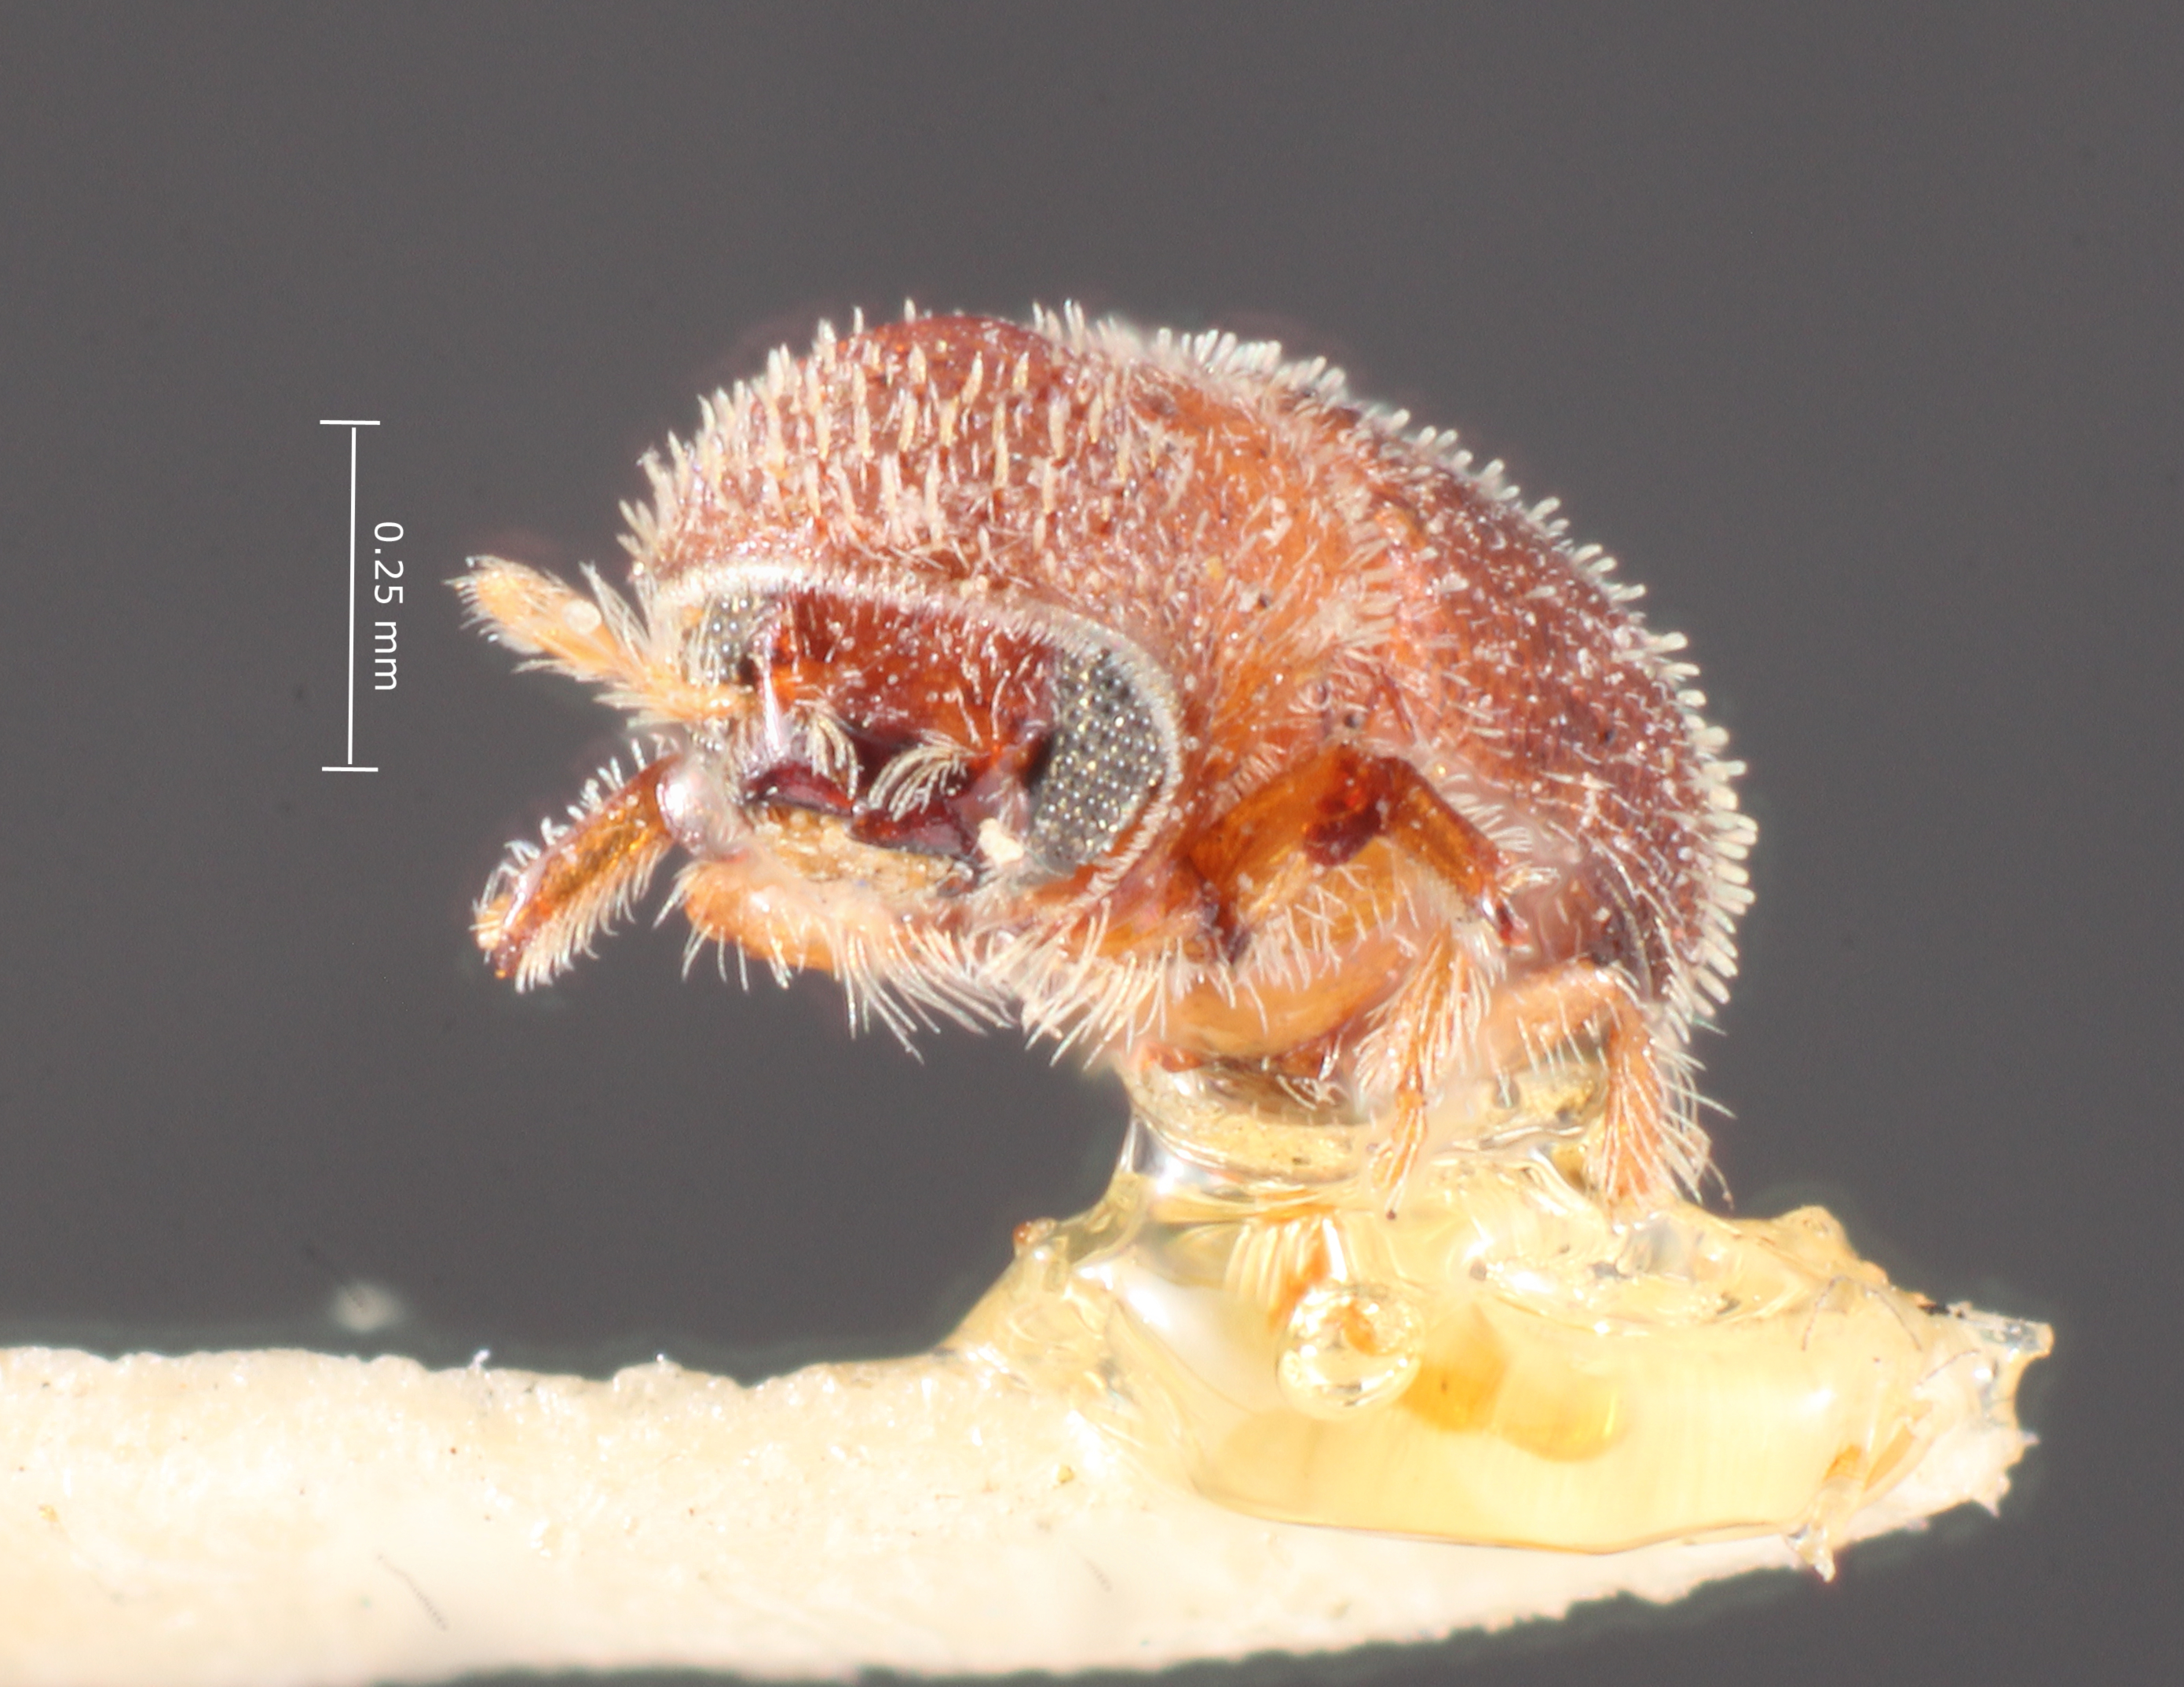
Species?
Thysanoes texanus
